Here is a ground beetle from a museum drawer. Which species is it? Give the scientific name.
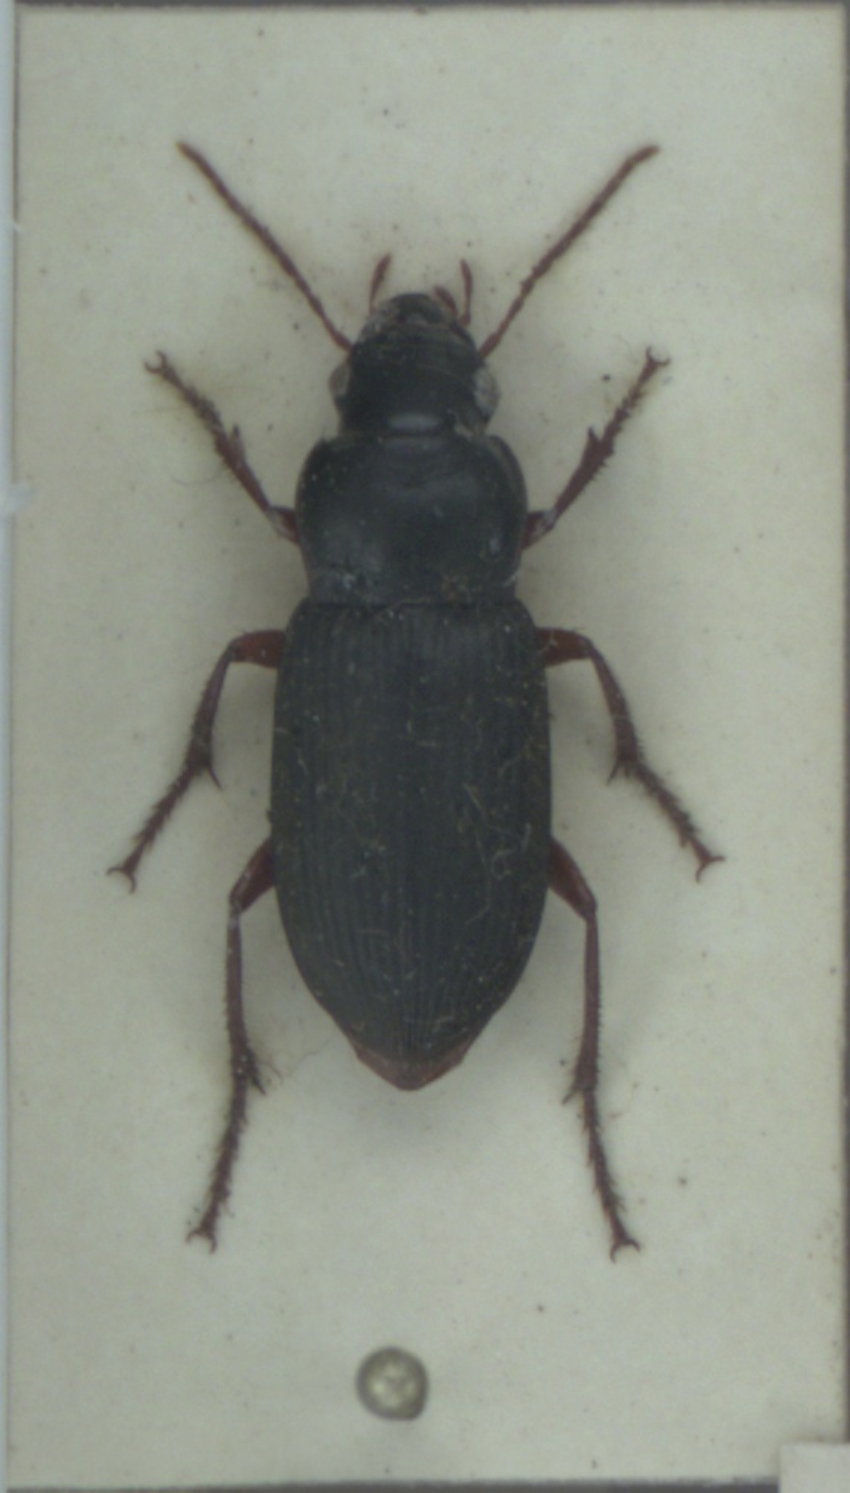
Harpalus rufipes
